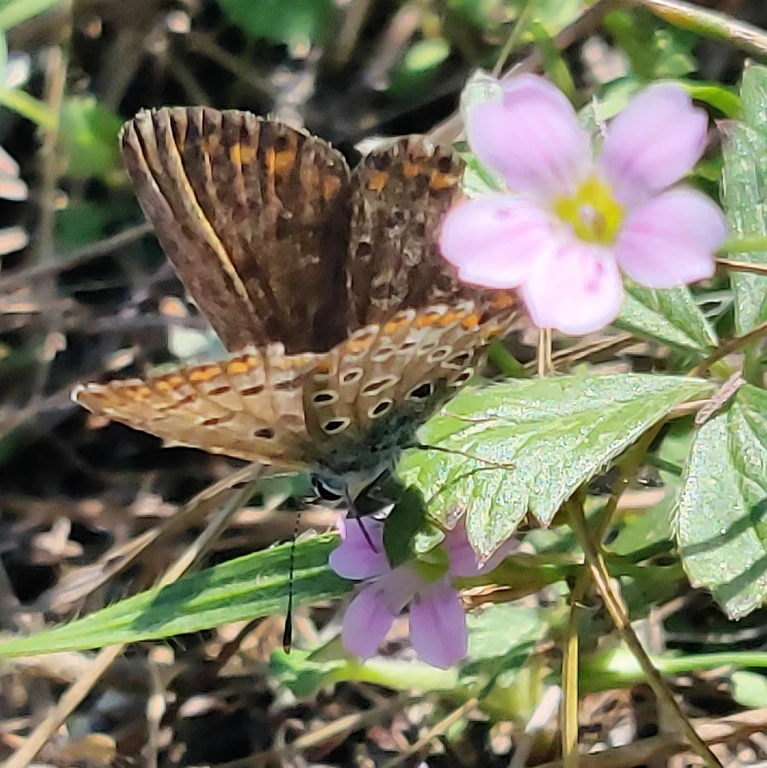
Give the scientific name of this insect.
Polyommatus icarus
